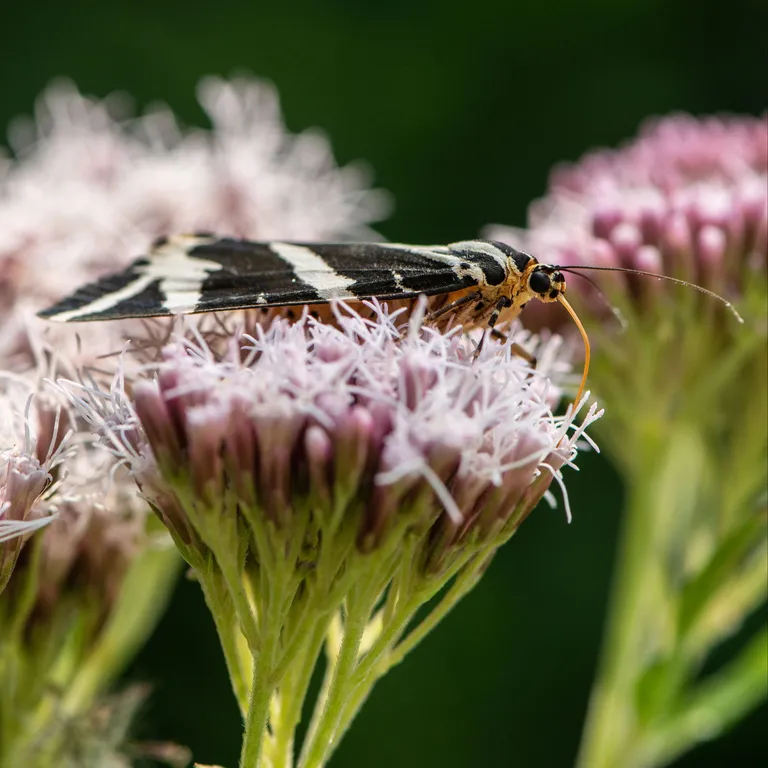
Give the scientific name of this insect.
Euplagia quadripunctaria
